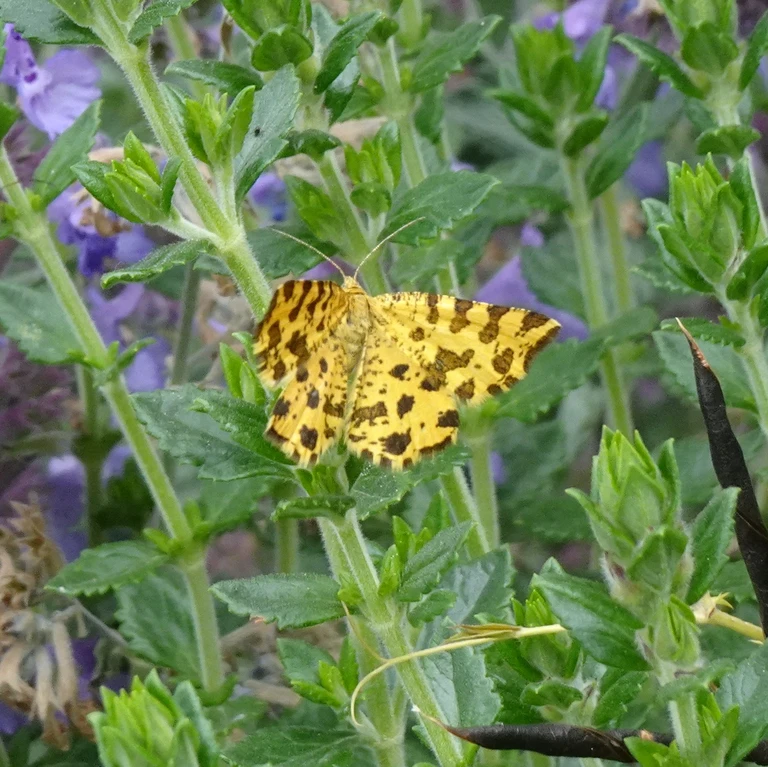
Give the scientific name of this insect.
Pseudopanthera macularia
